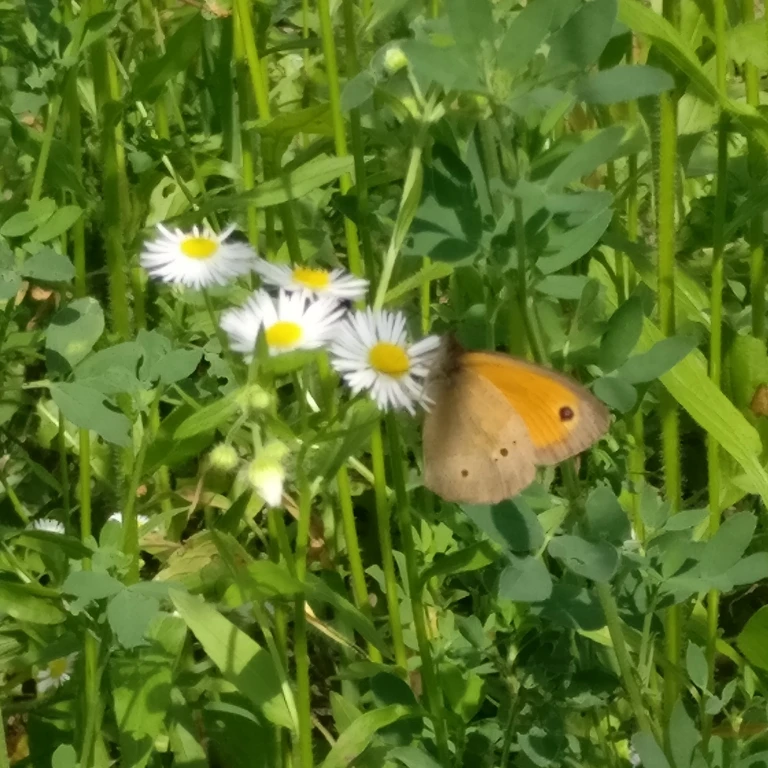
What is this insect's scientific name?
Maniola jurtina
